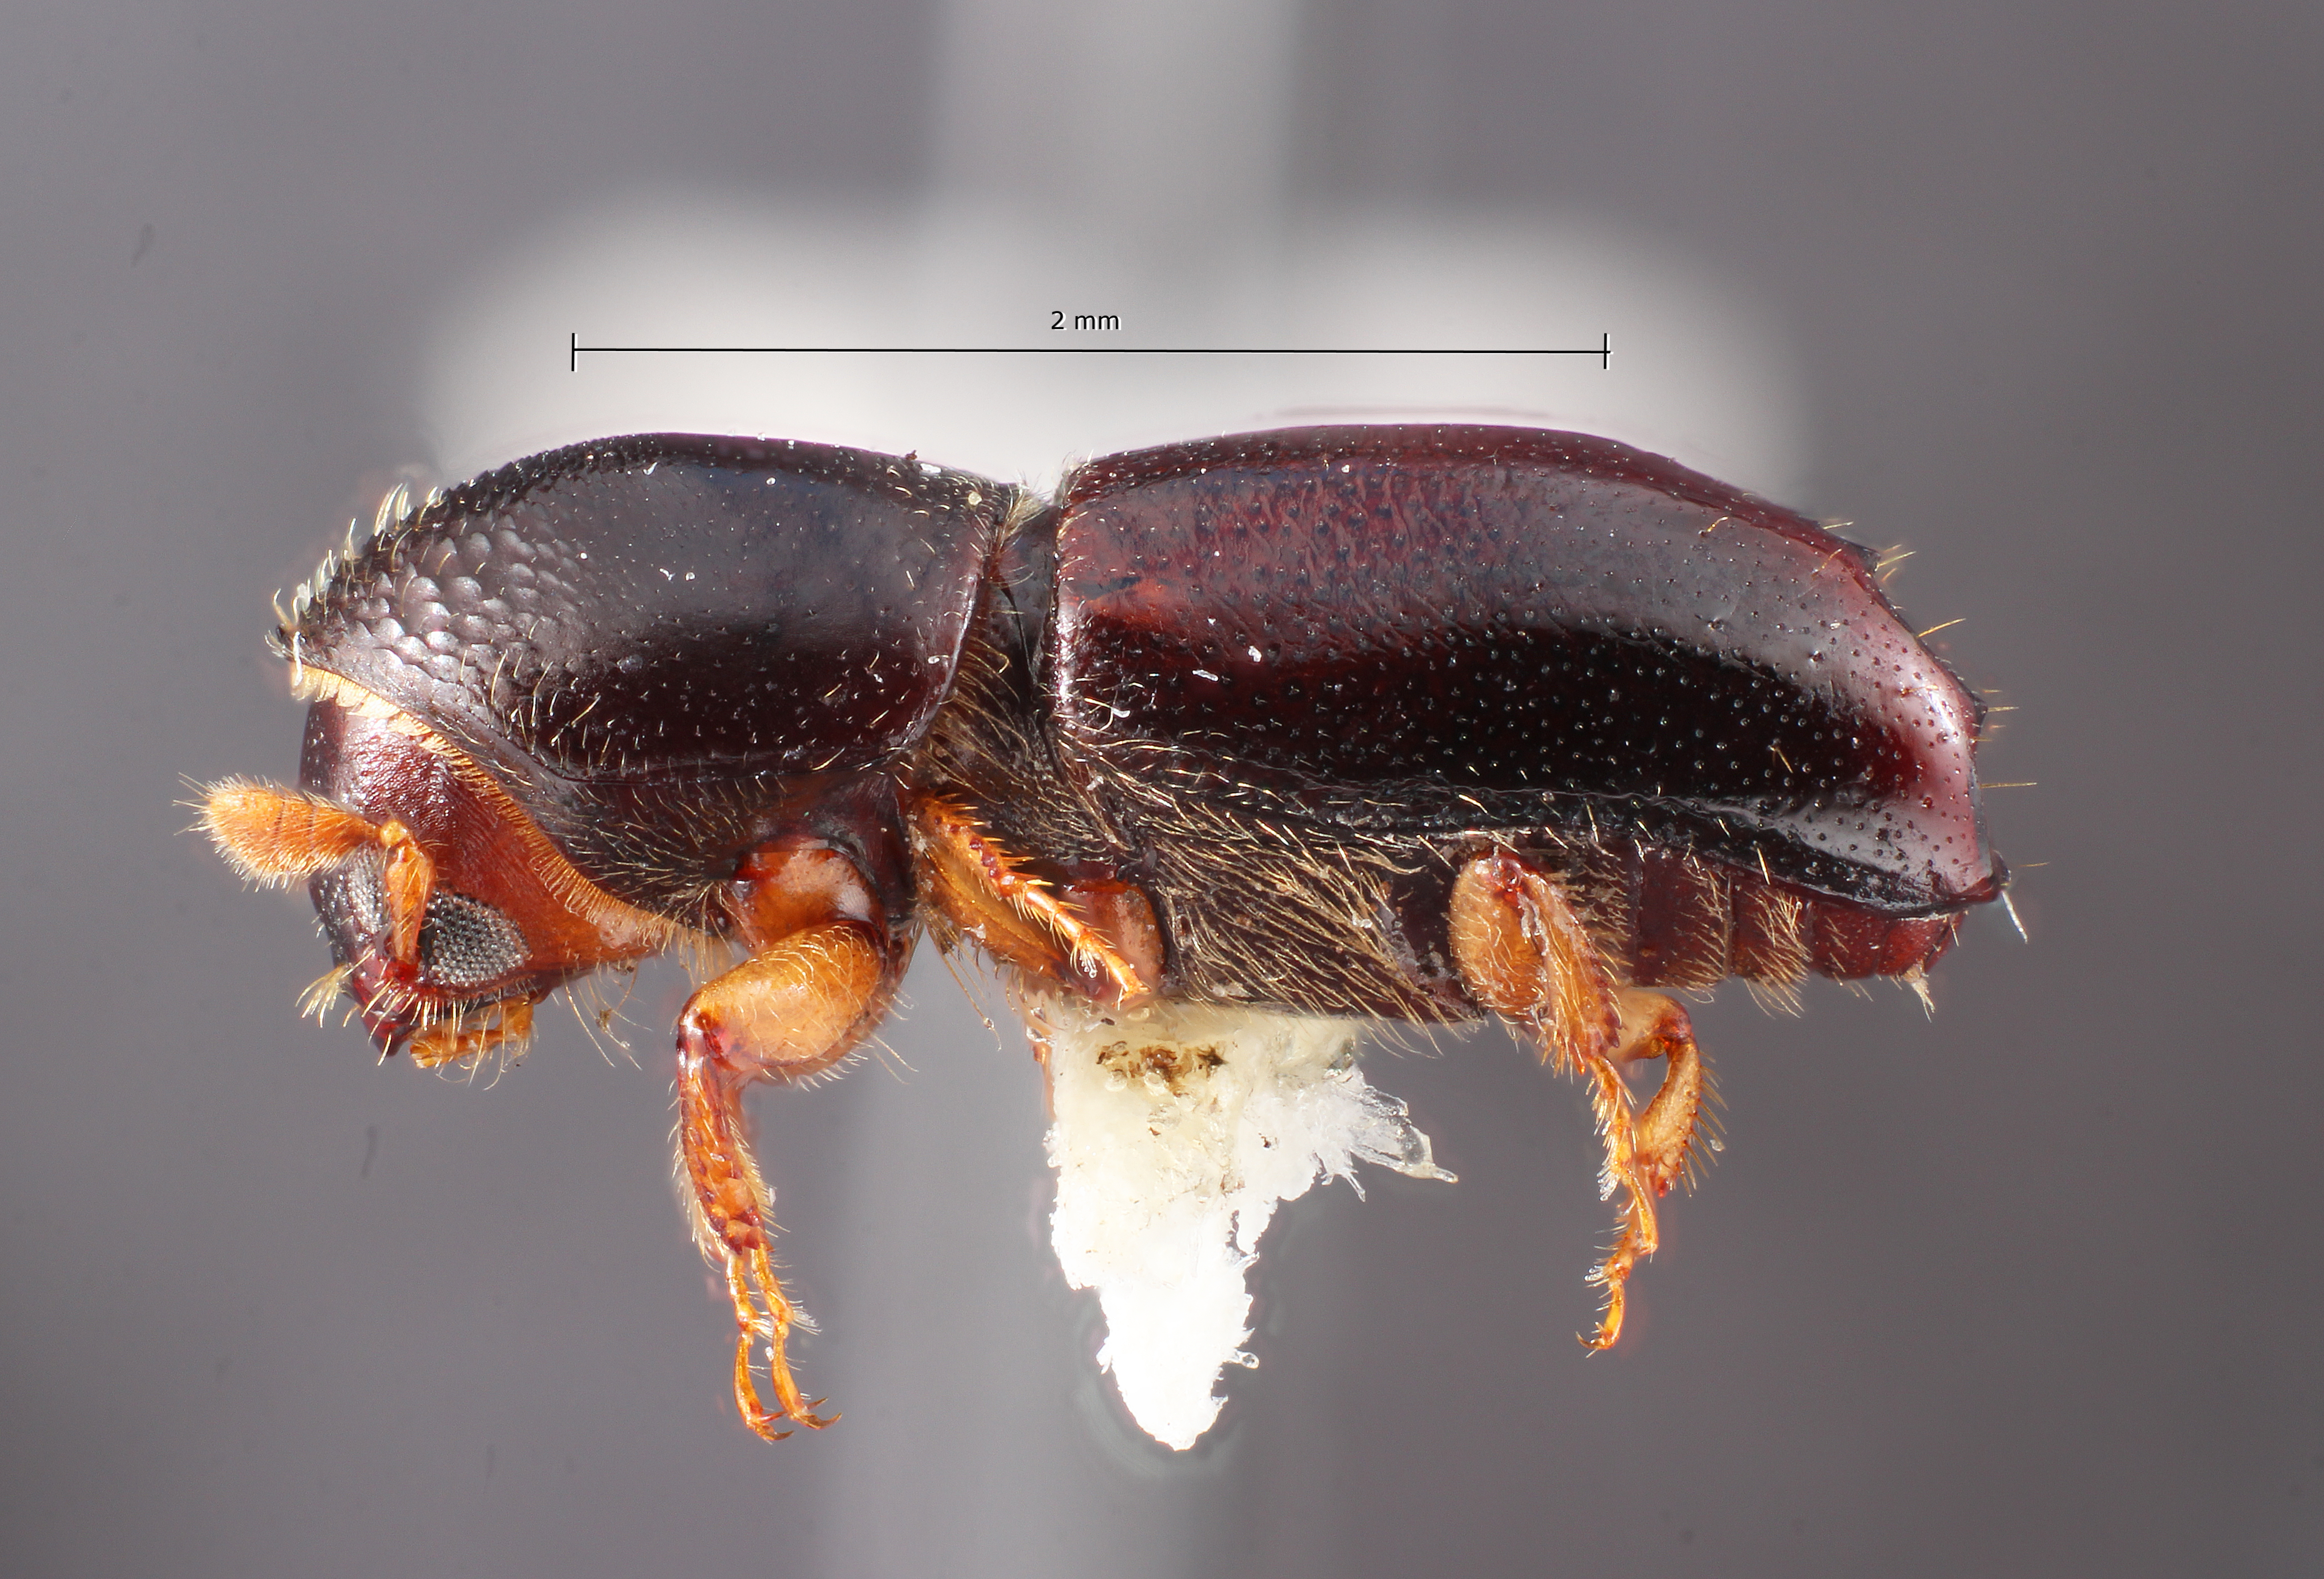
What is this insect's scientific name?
Monarthrum umbrinum
